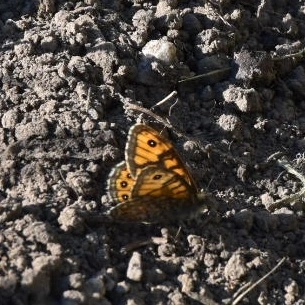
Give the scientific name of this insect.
Lasiommata megera (also Pararge megera)
